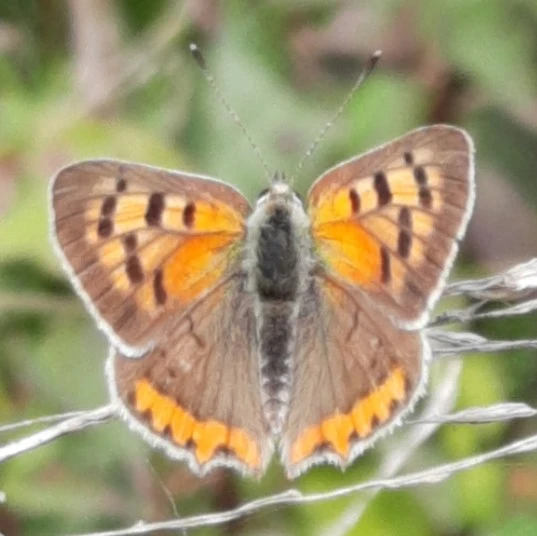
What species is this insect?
Lycaena phlaeas
